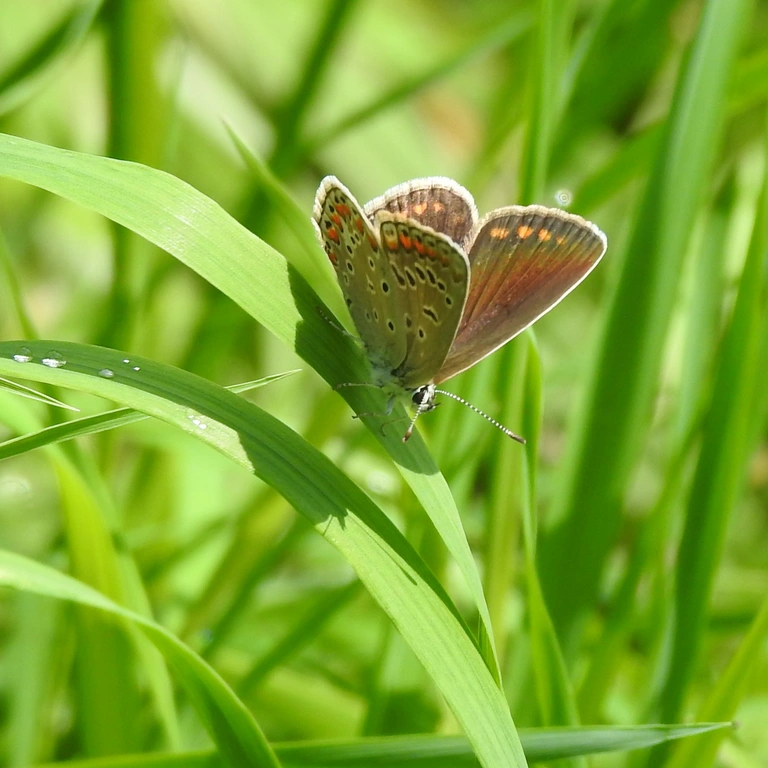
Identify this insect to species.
Polyommatus icarus
